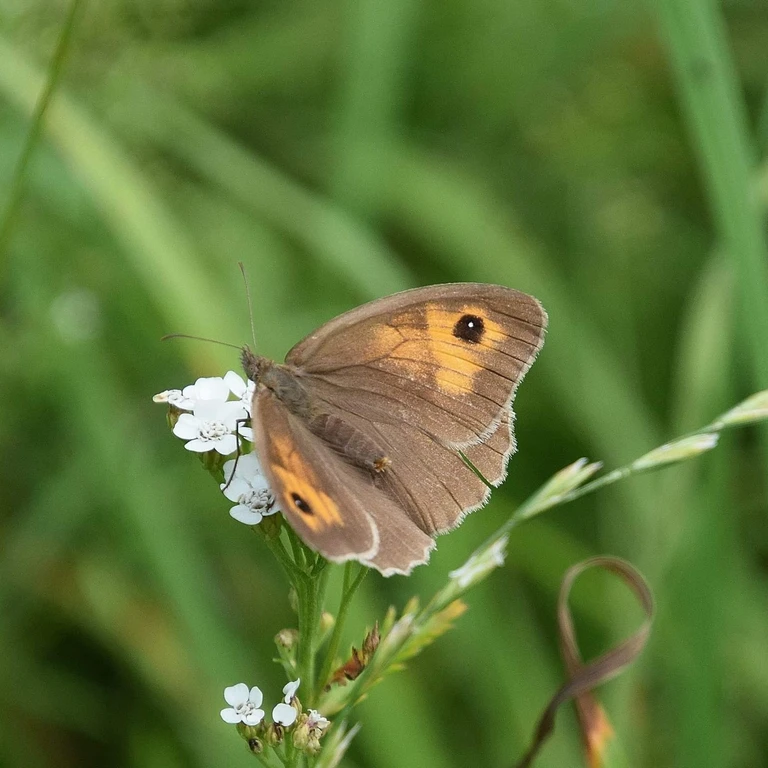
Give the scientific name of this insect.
Maniola jurtina
